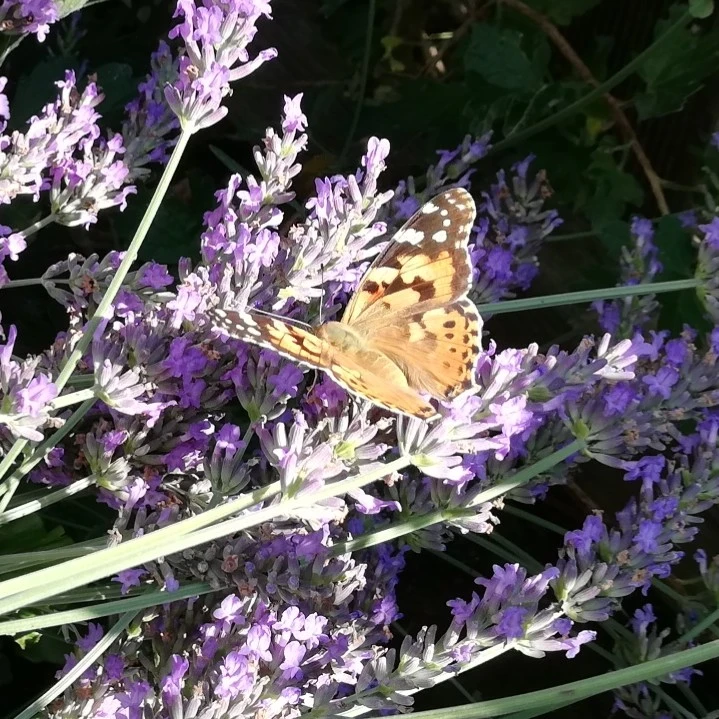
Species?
Vanessa cardui
